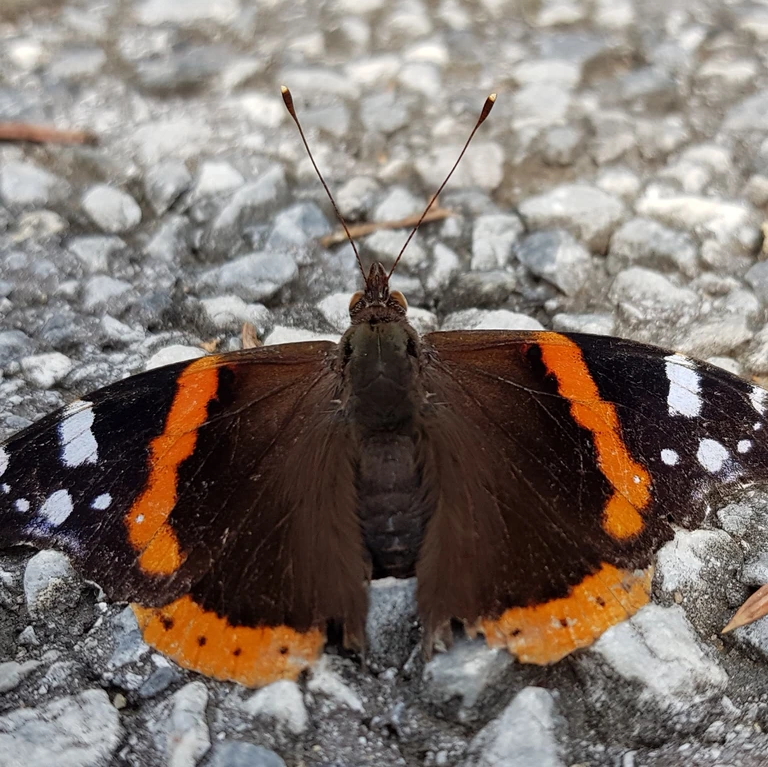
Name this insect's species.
Vanessa atalanta
